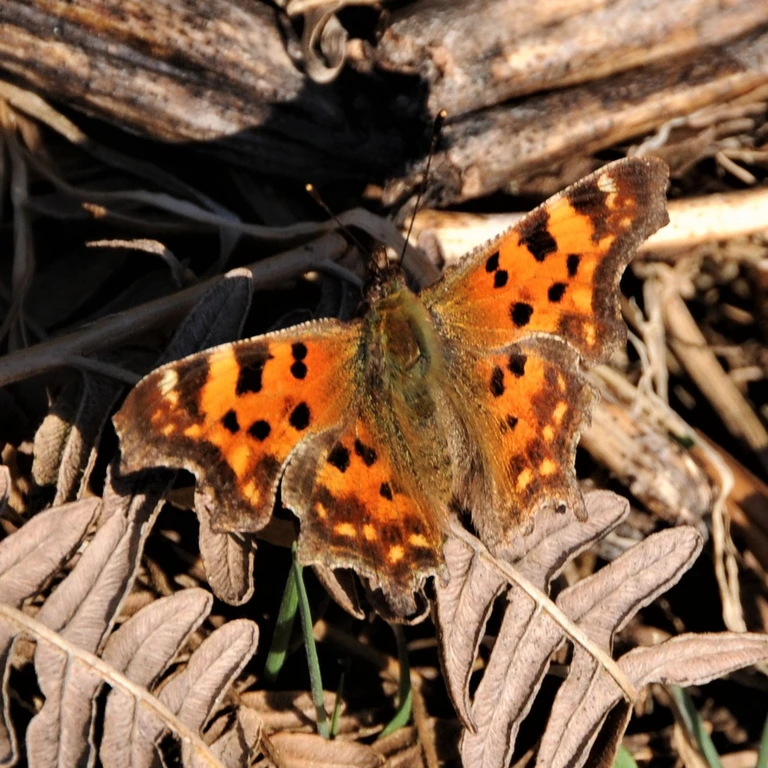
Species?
Polygonia c-album
